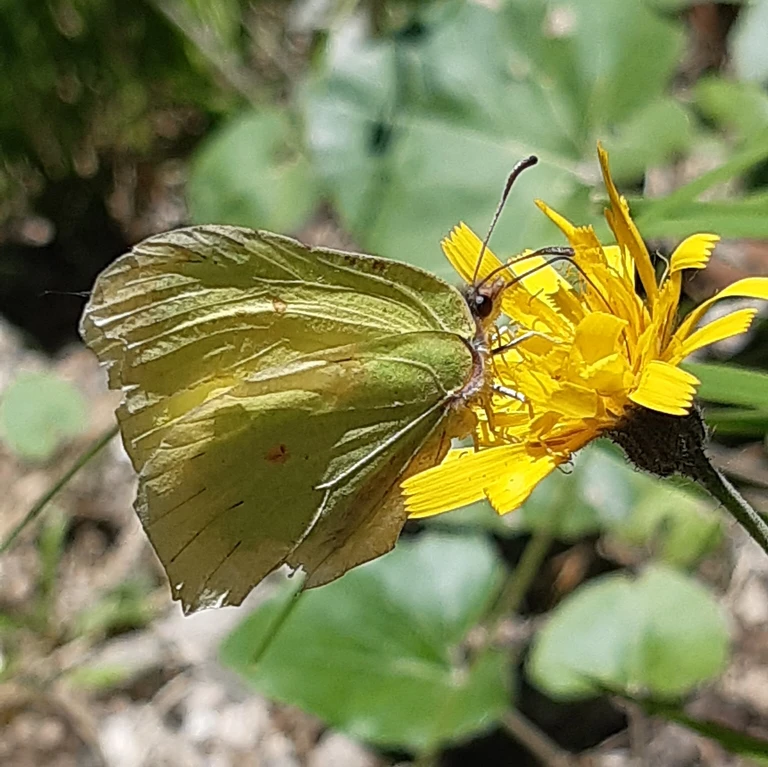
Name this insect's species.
Gonepteryx rhamni
